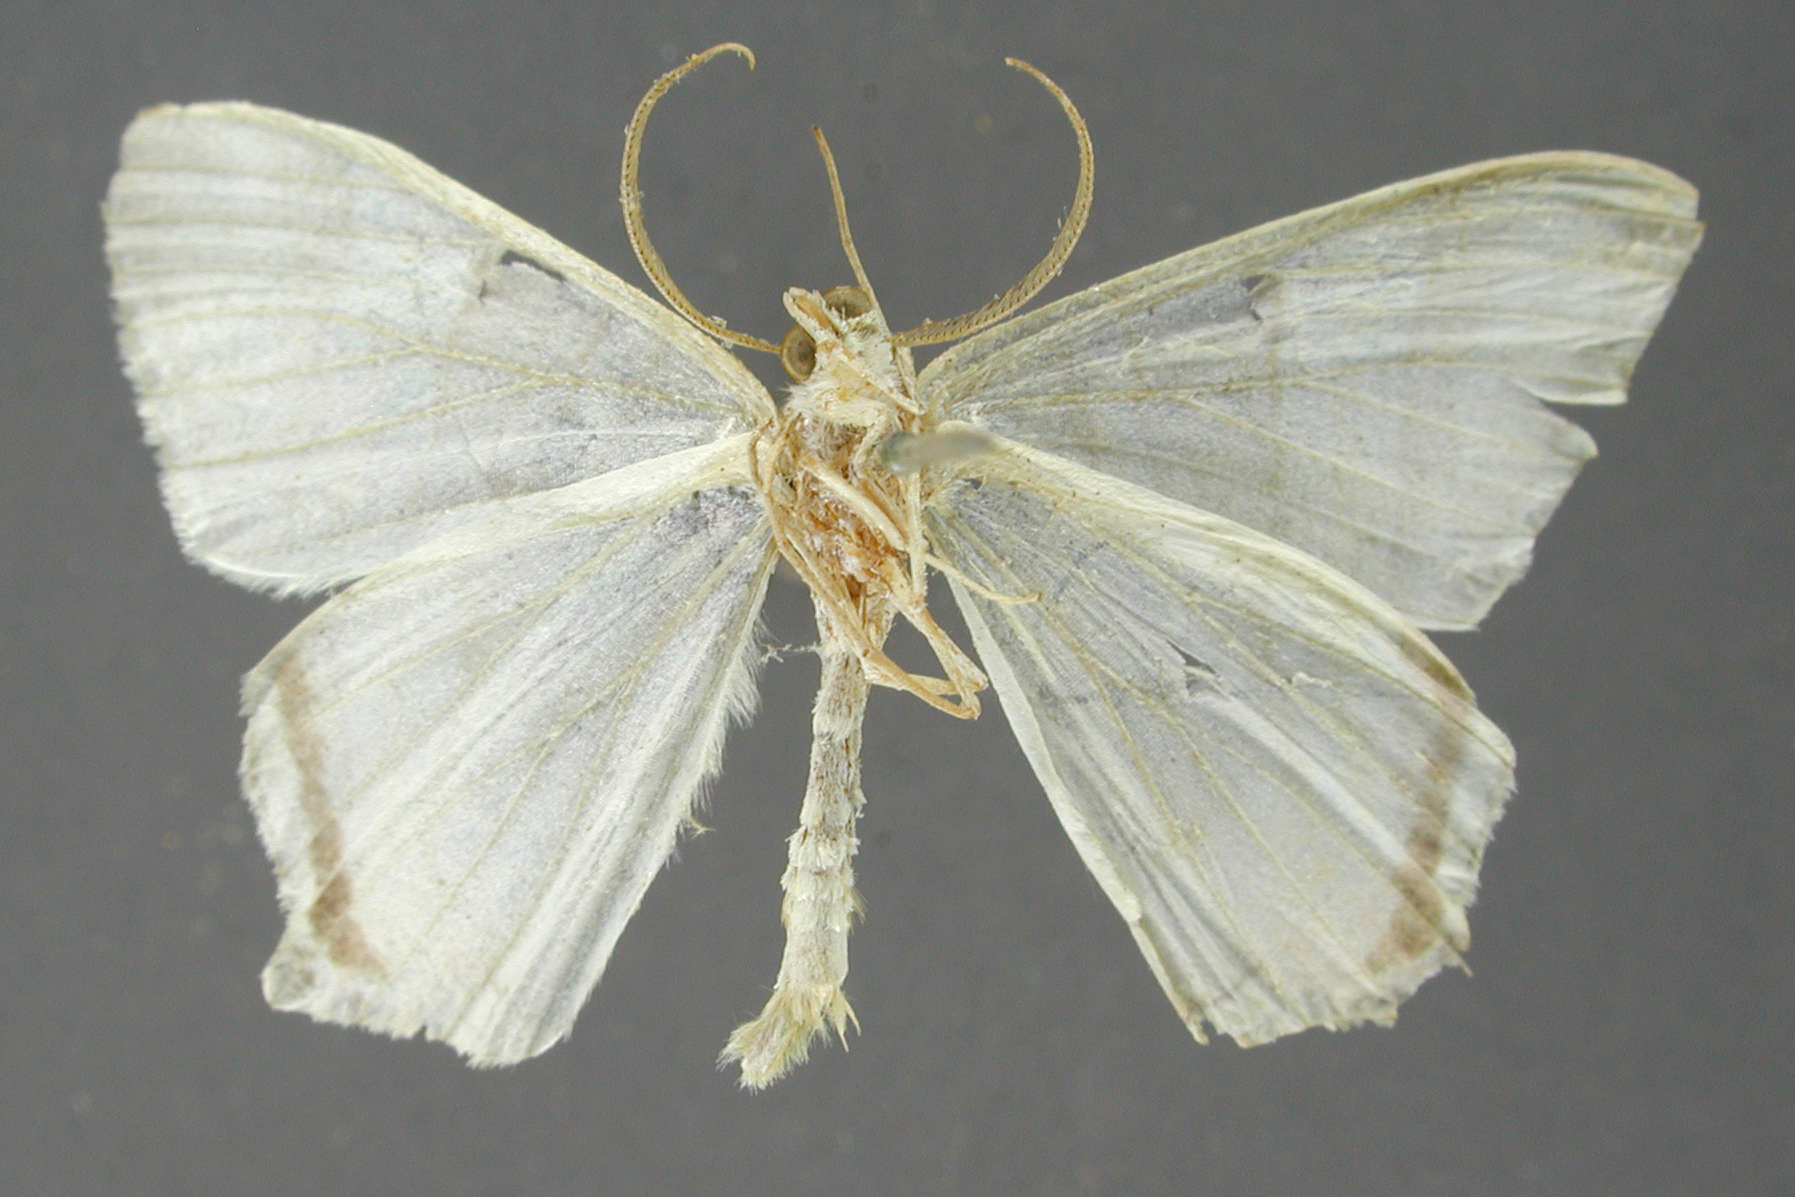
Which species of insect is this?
Byssodes mollita
